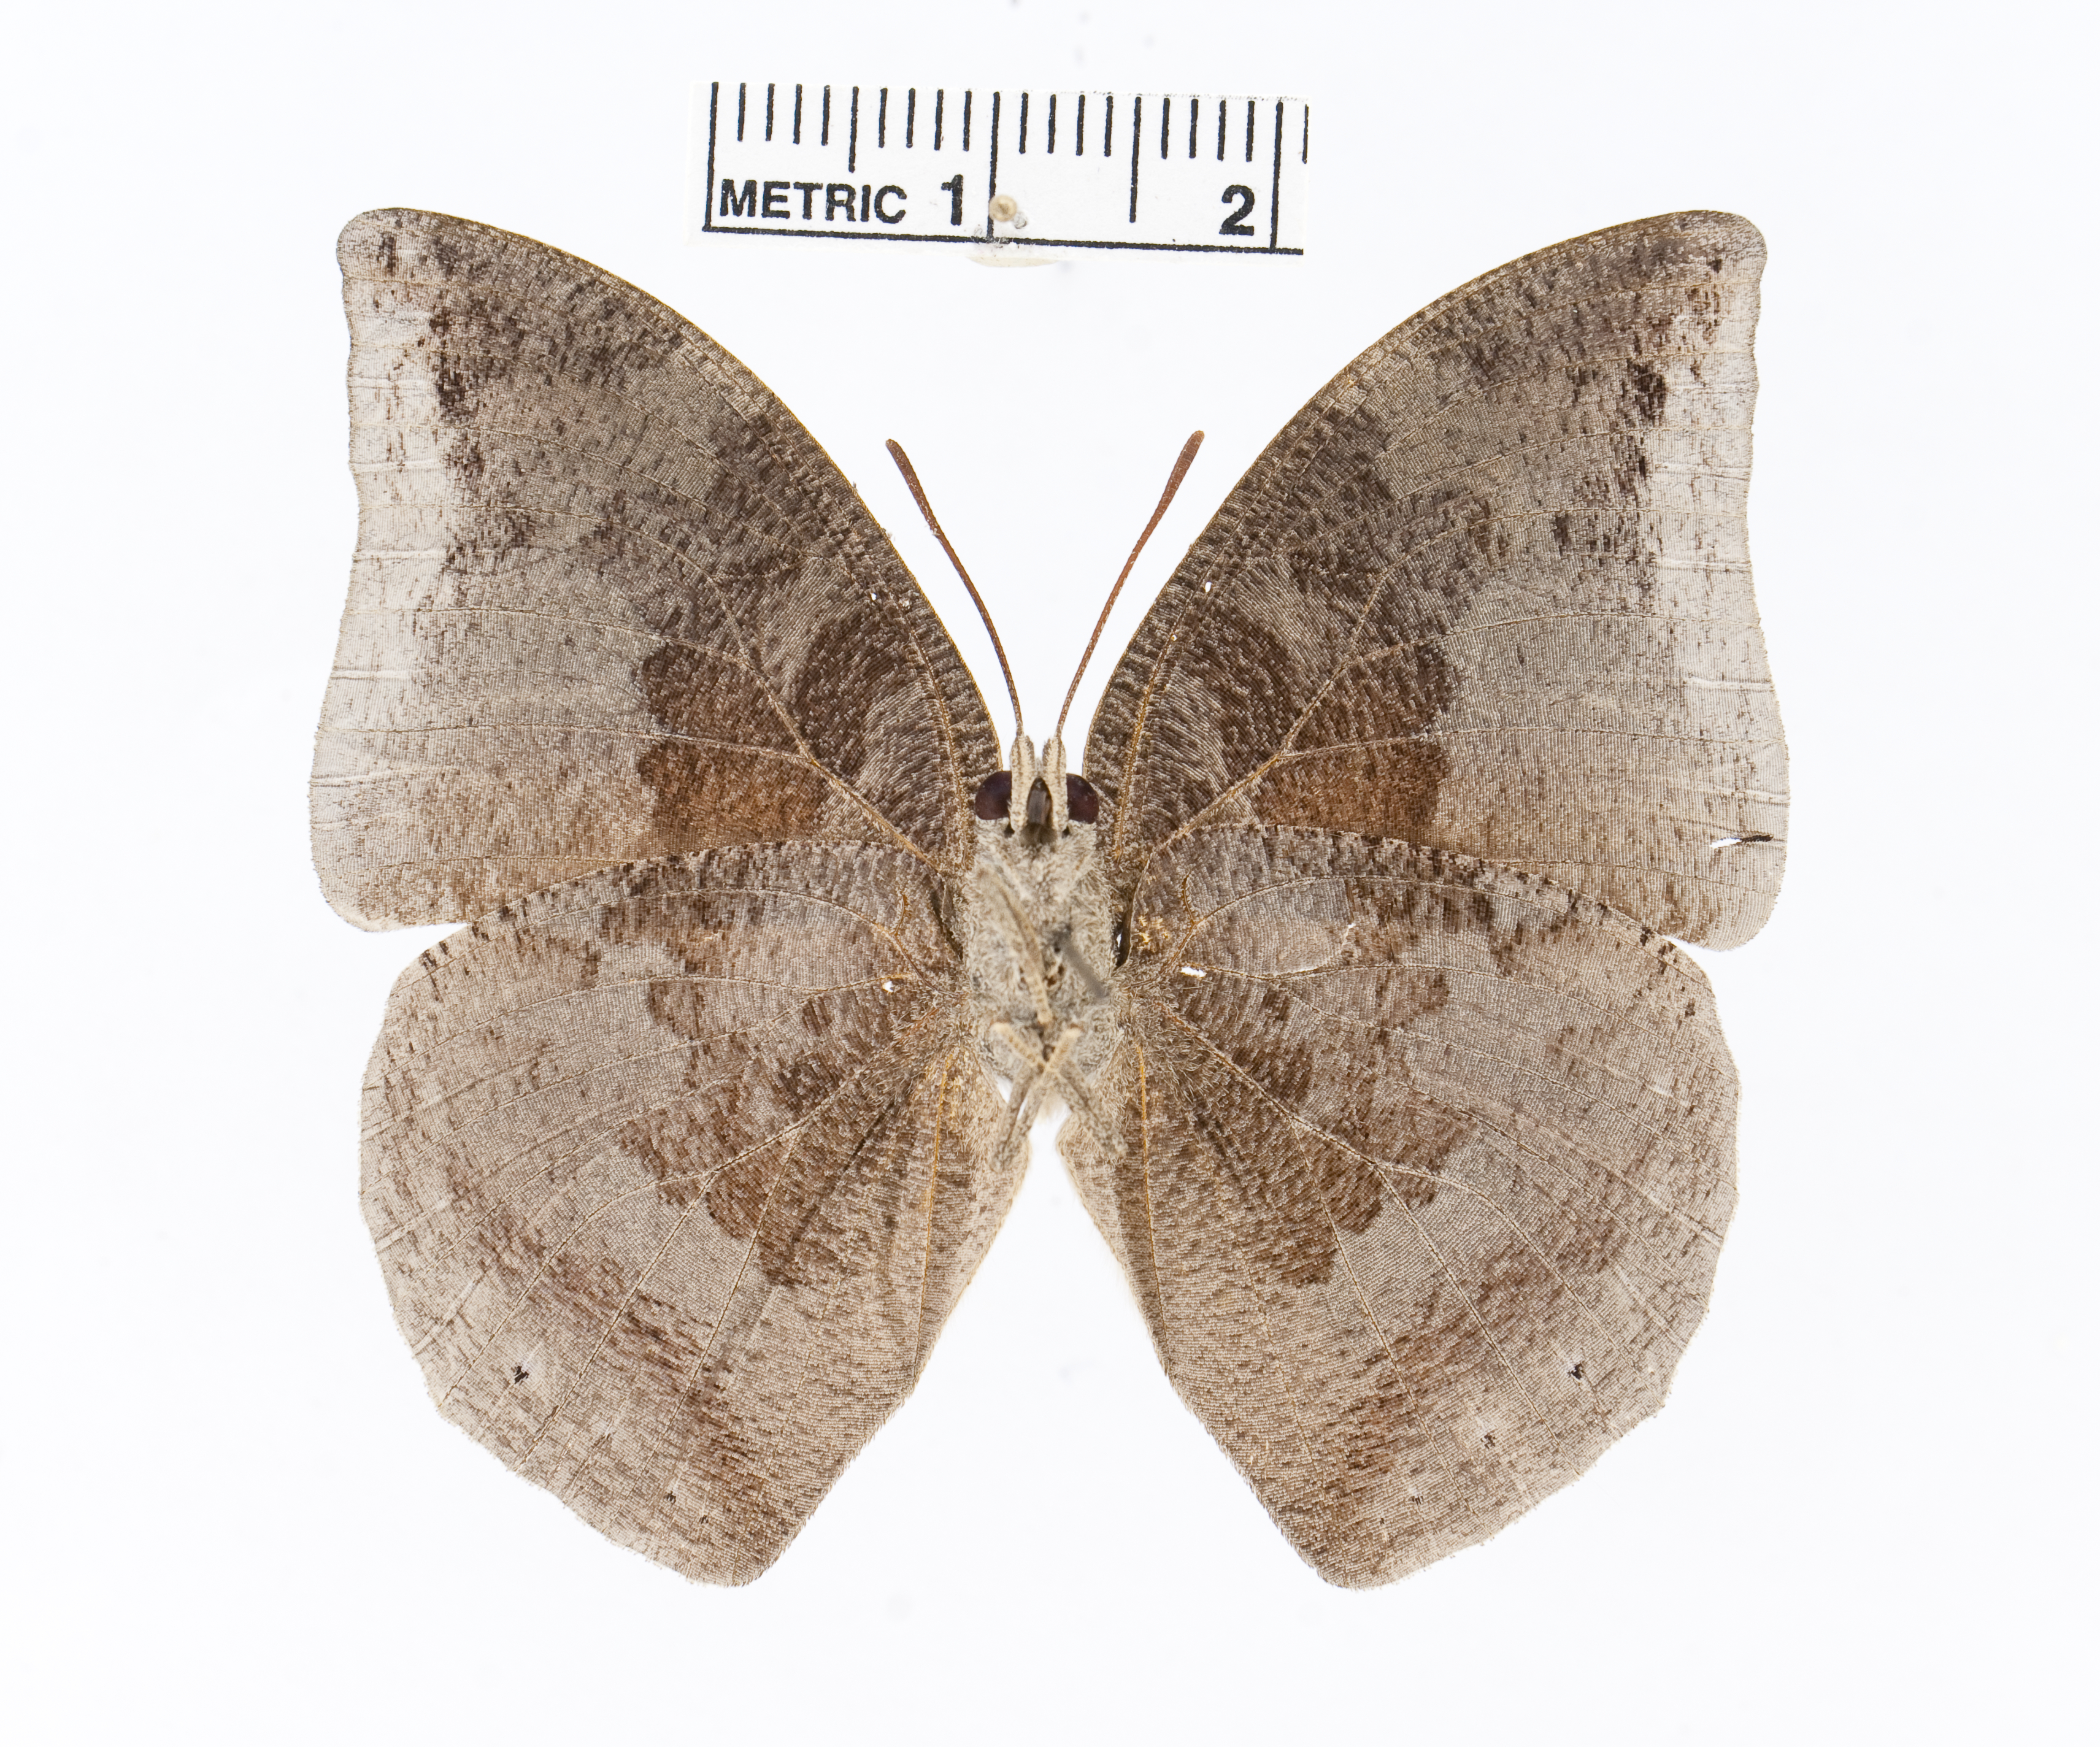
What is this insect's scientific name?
Memphis praxias
